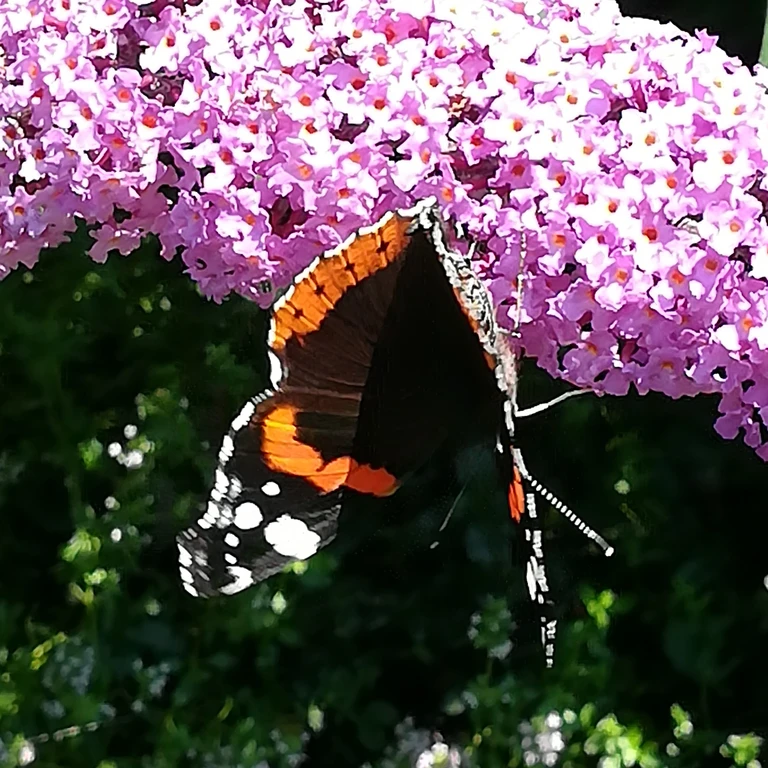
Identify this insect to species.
Vanessa atalanta
